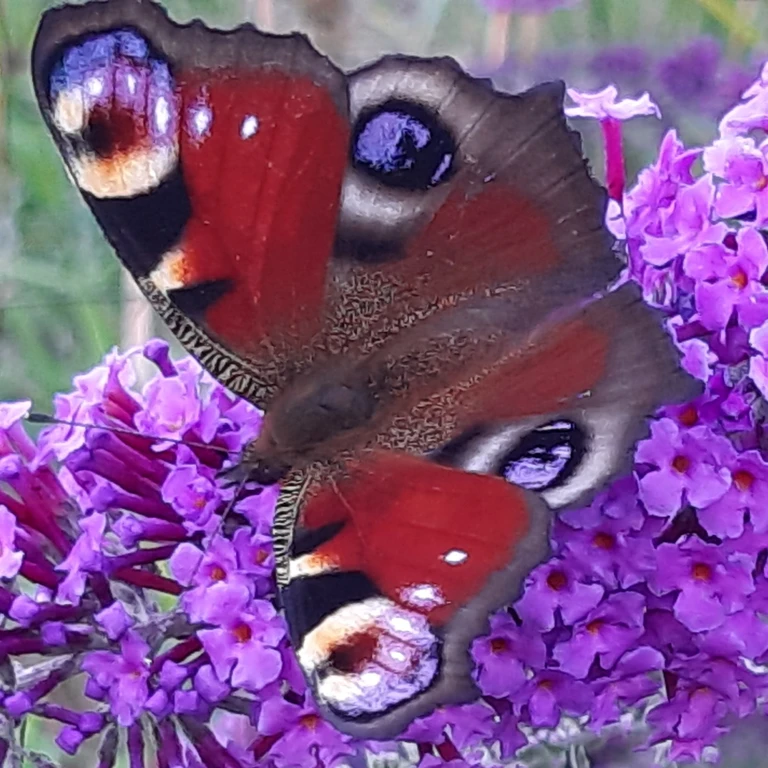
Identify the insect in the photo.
Aglais io
